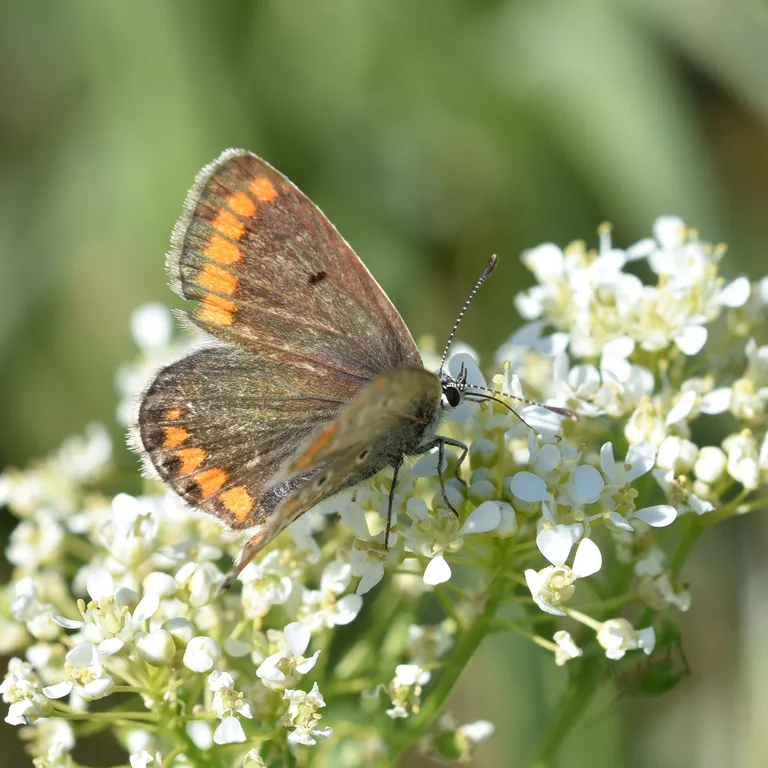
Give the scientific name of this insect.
Aricia agestis/artaxerxes
